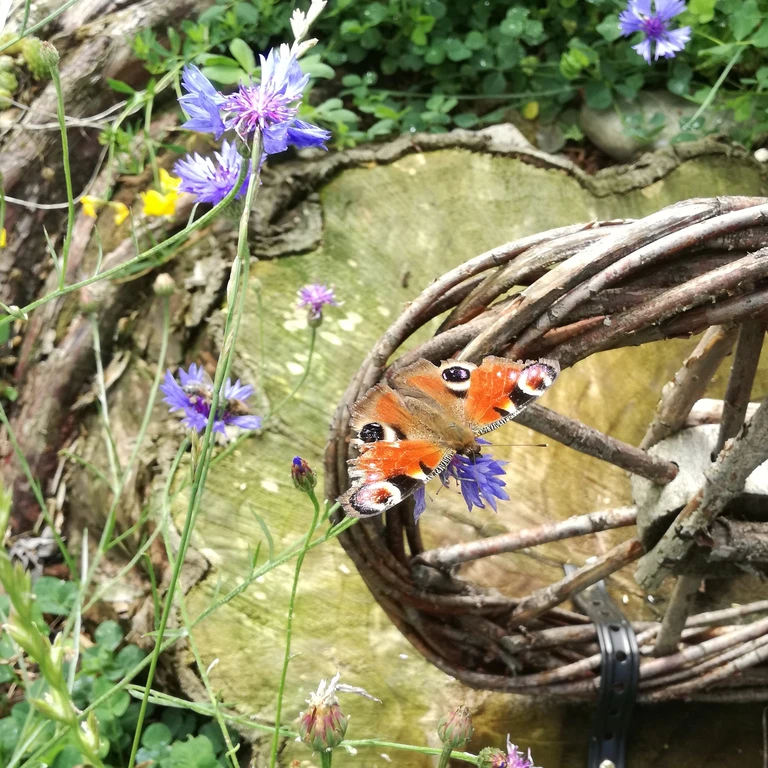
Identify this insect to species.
Aglais io
